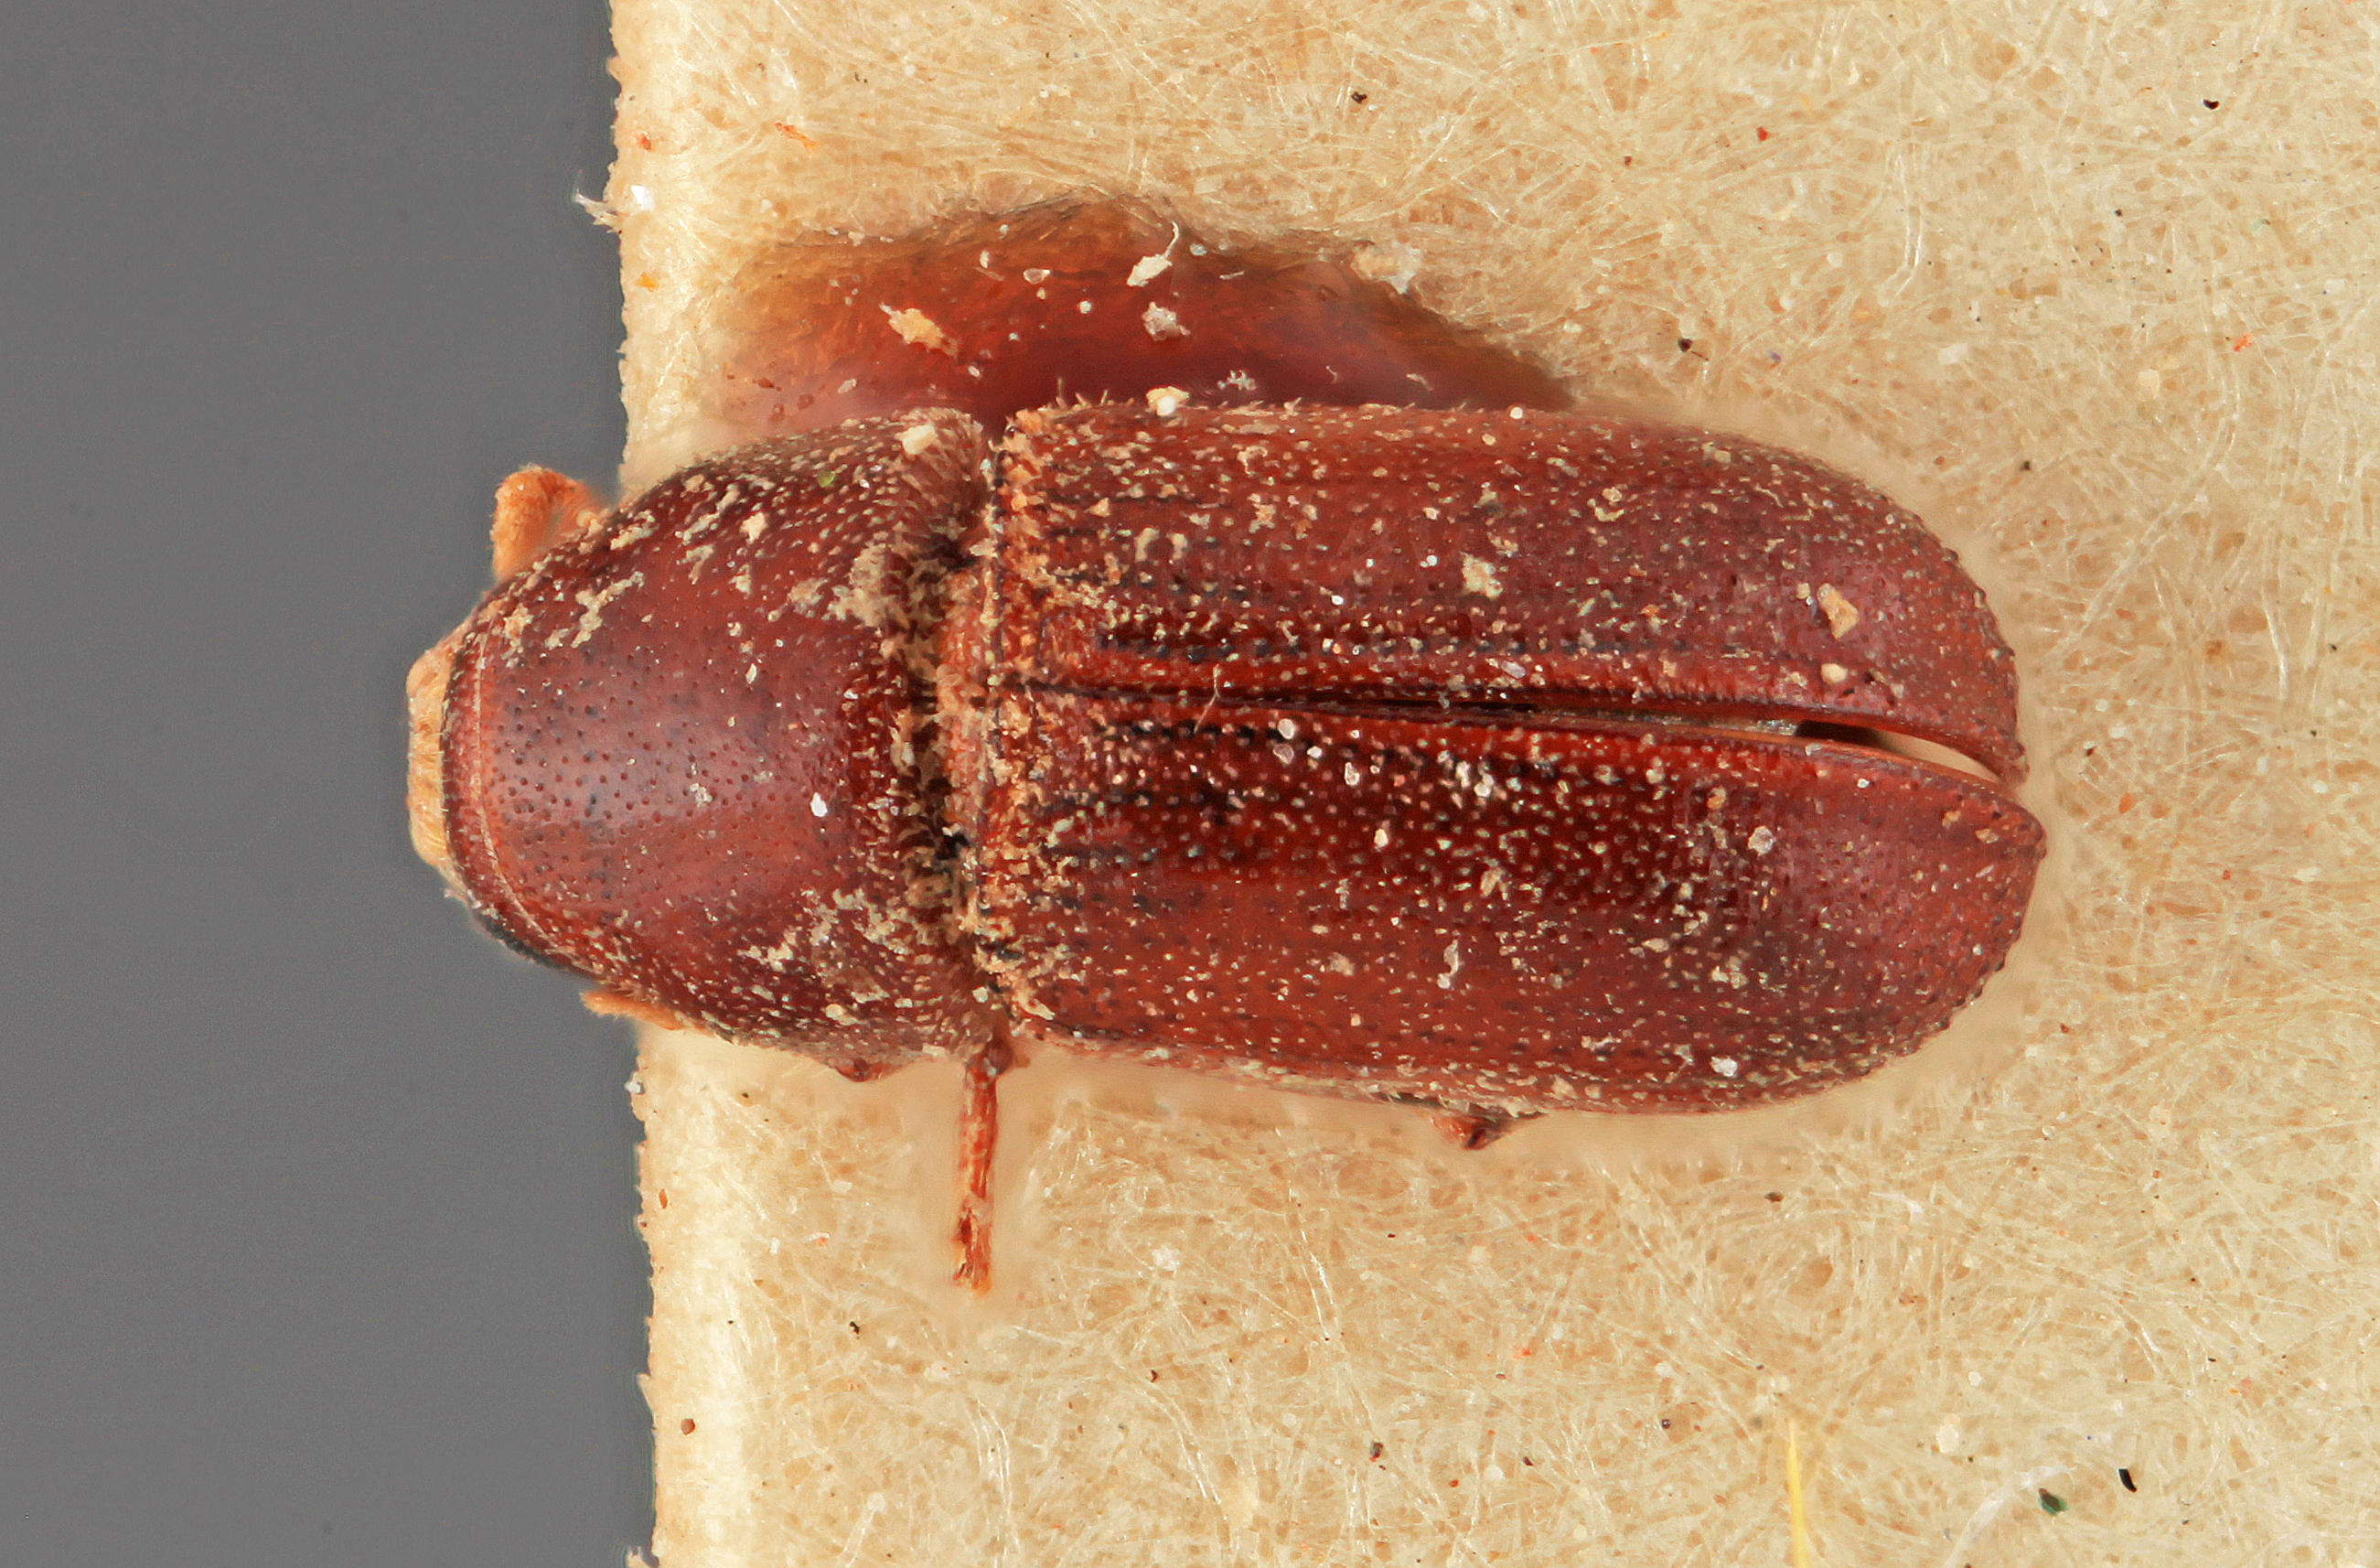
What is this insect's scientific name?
Polygraphus difficilis
